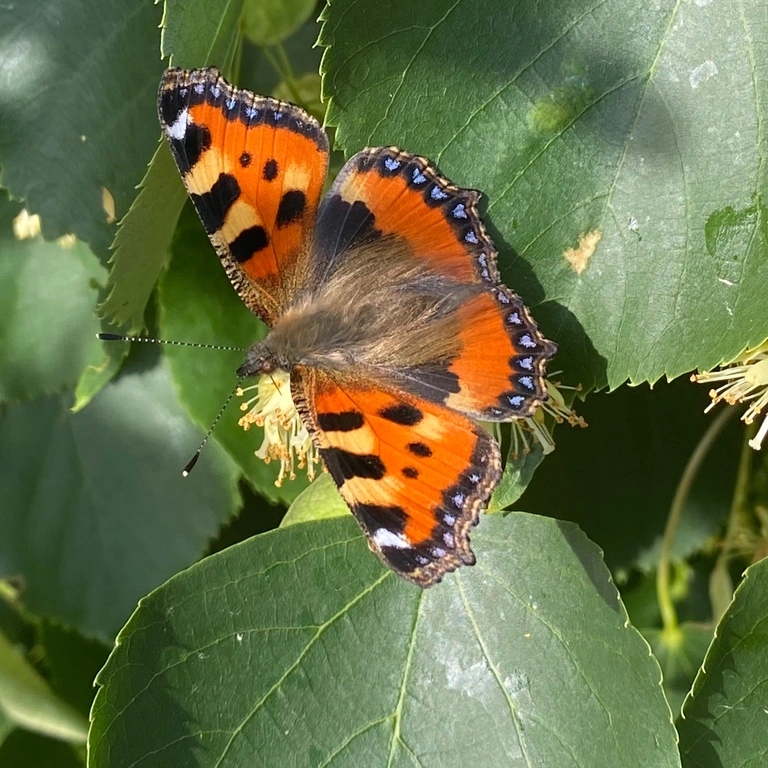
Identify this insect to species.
Aglais urticae
